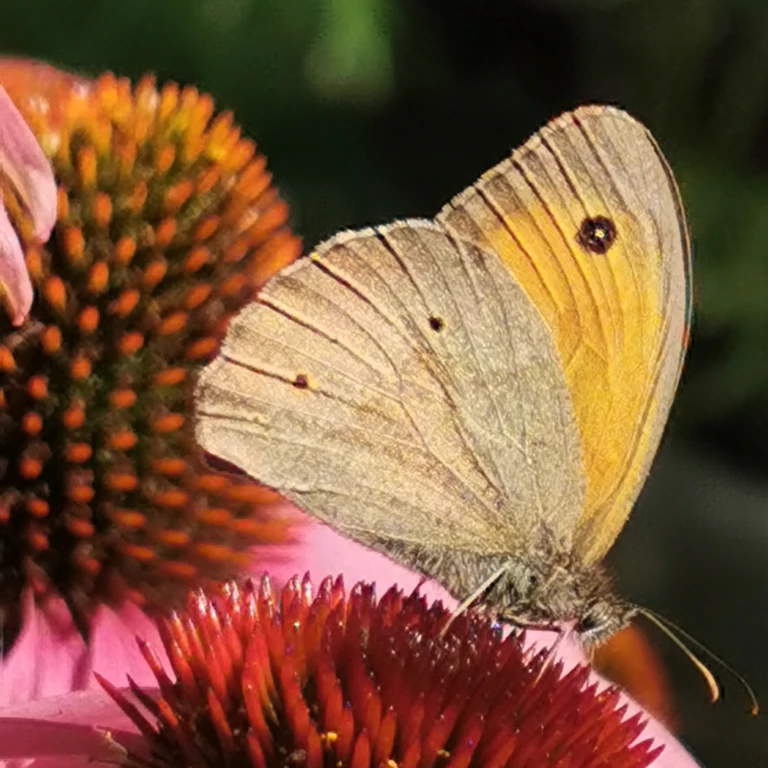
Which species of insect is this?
Maniola jurtina
